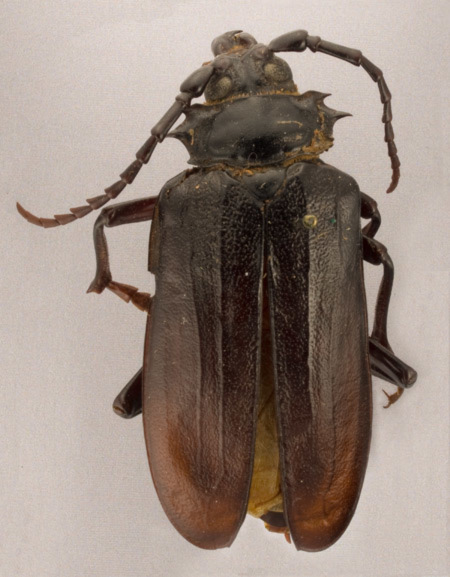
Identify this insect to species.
Prionus tetricus (also Prionus heroicus)
